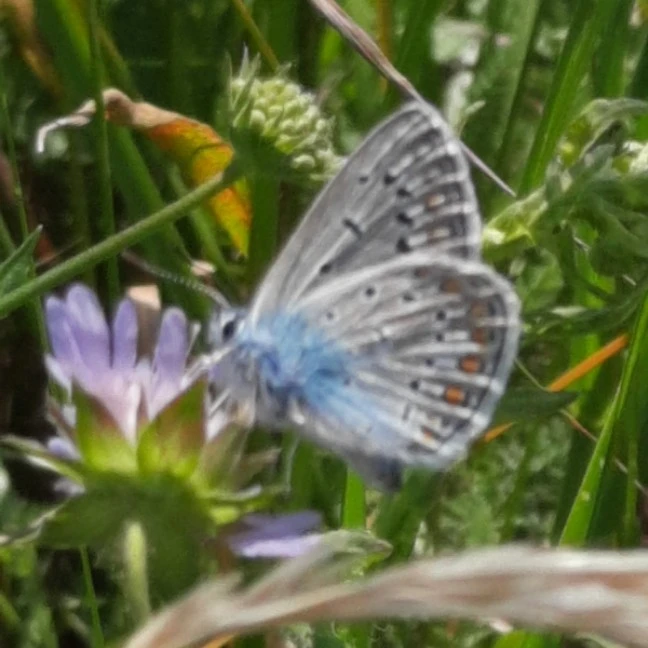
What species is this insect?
Polyommatus icarus
